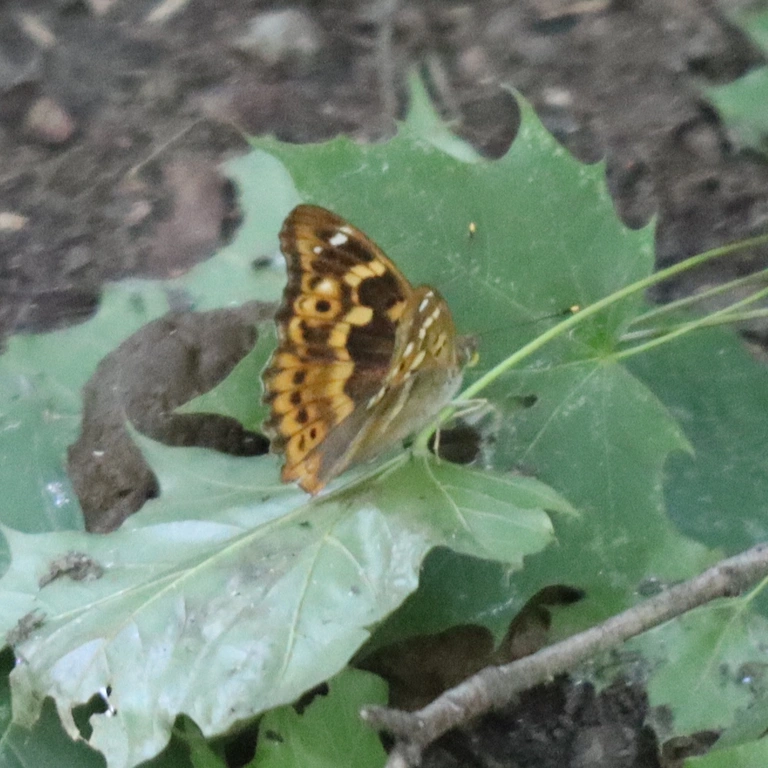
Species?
Apatura ilia
